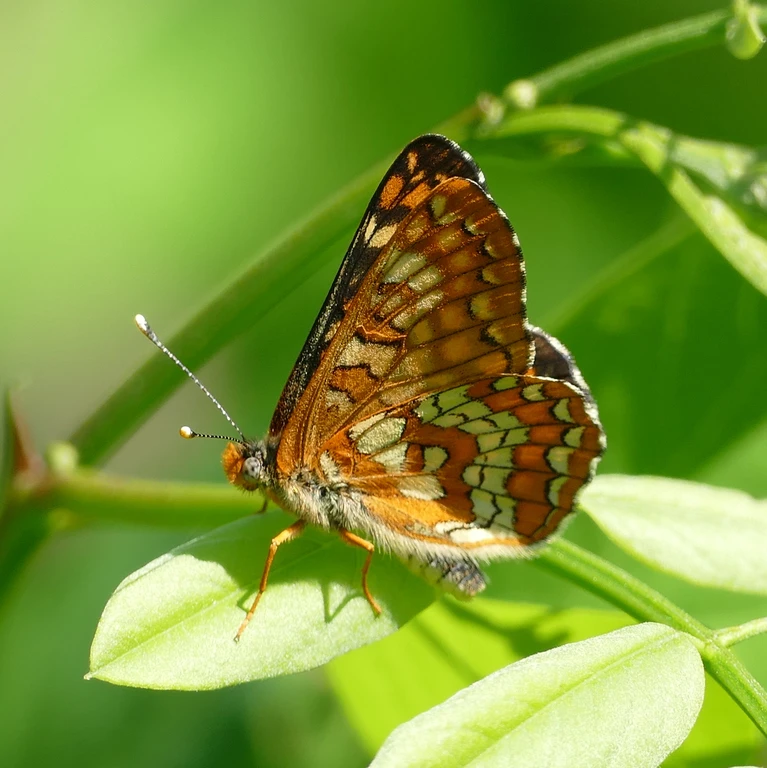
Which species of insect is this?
Euphydryas maturna
